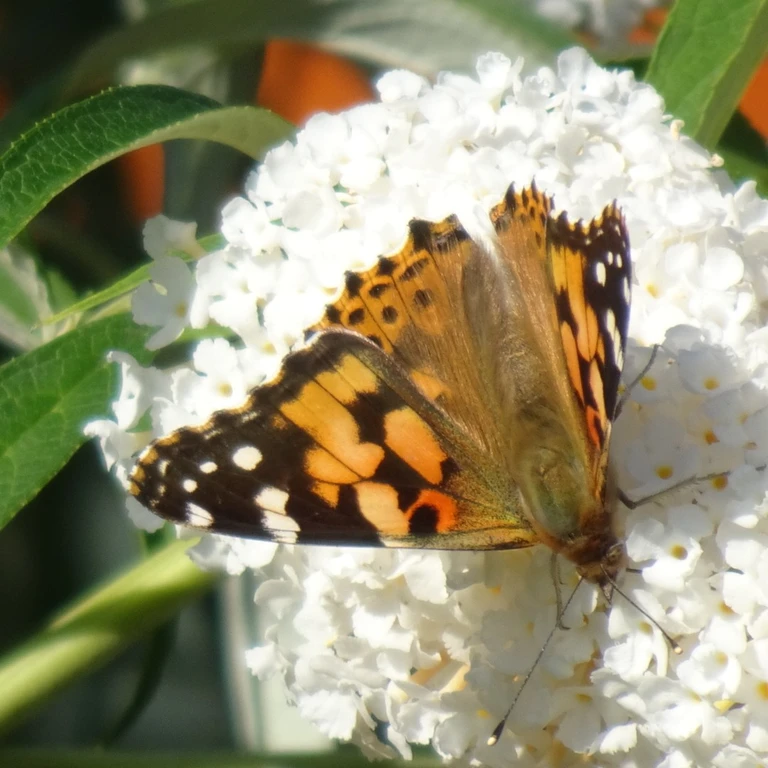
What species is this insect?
Vanessa cardui
